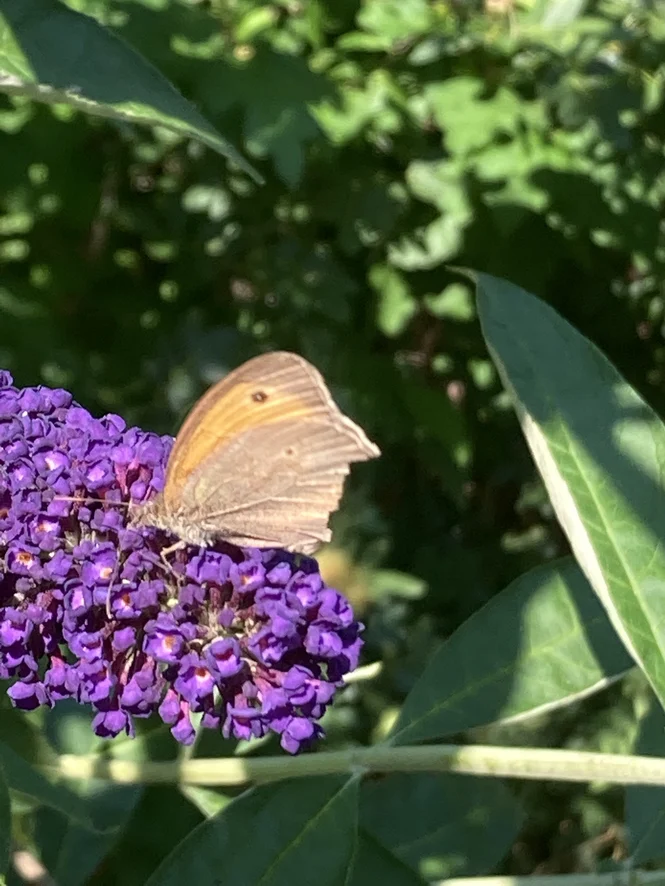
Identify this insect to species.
Maniola jurtina
